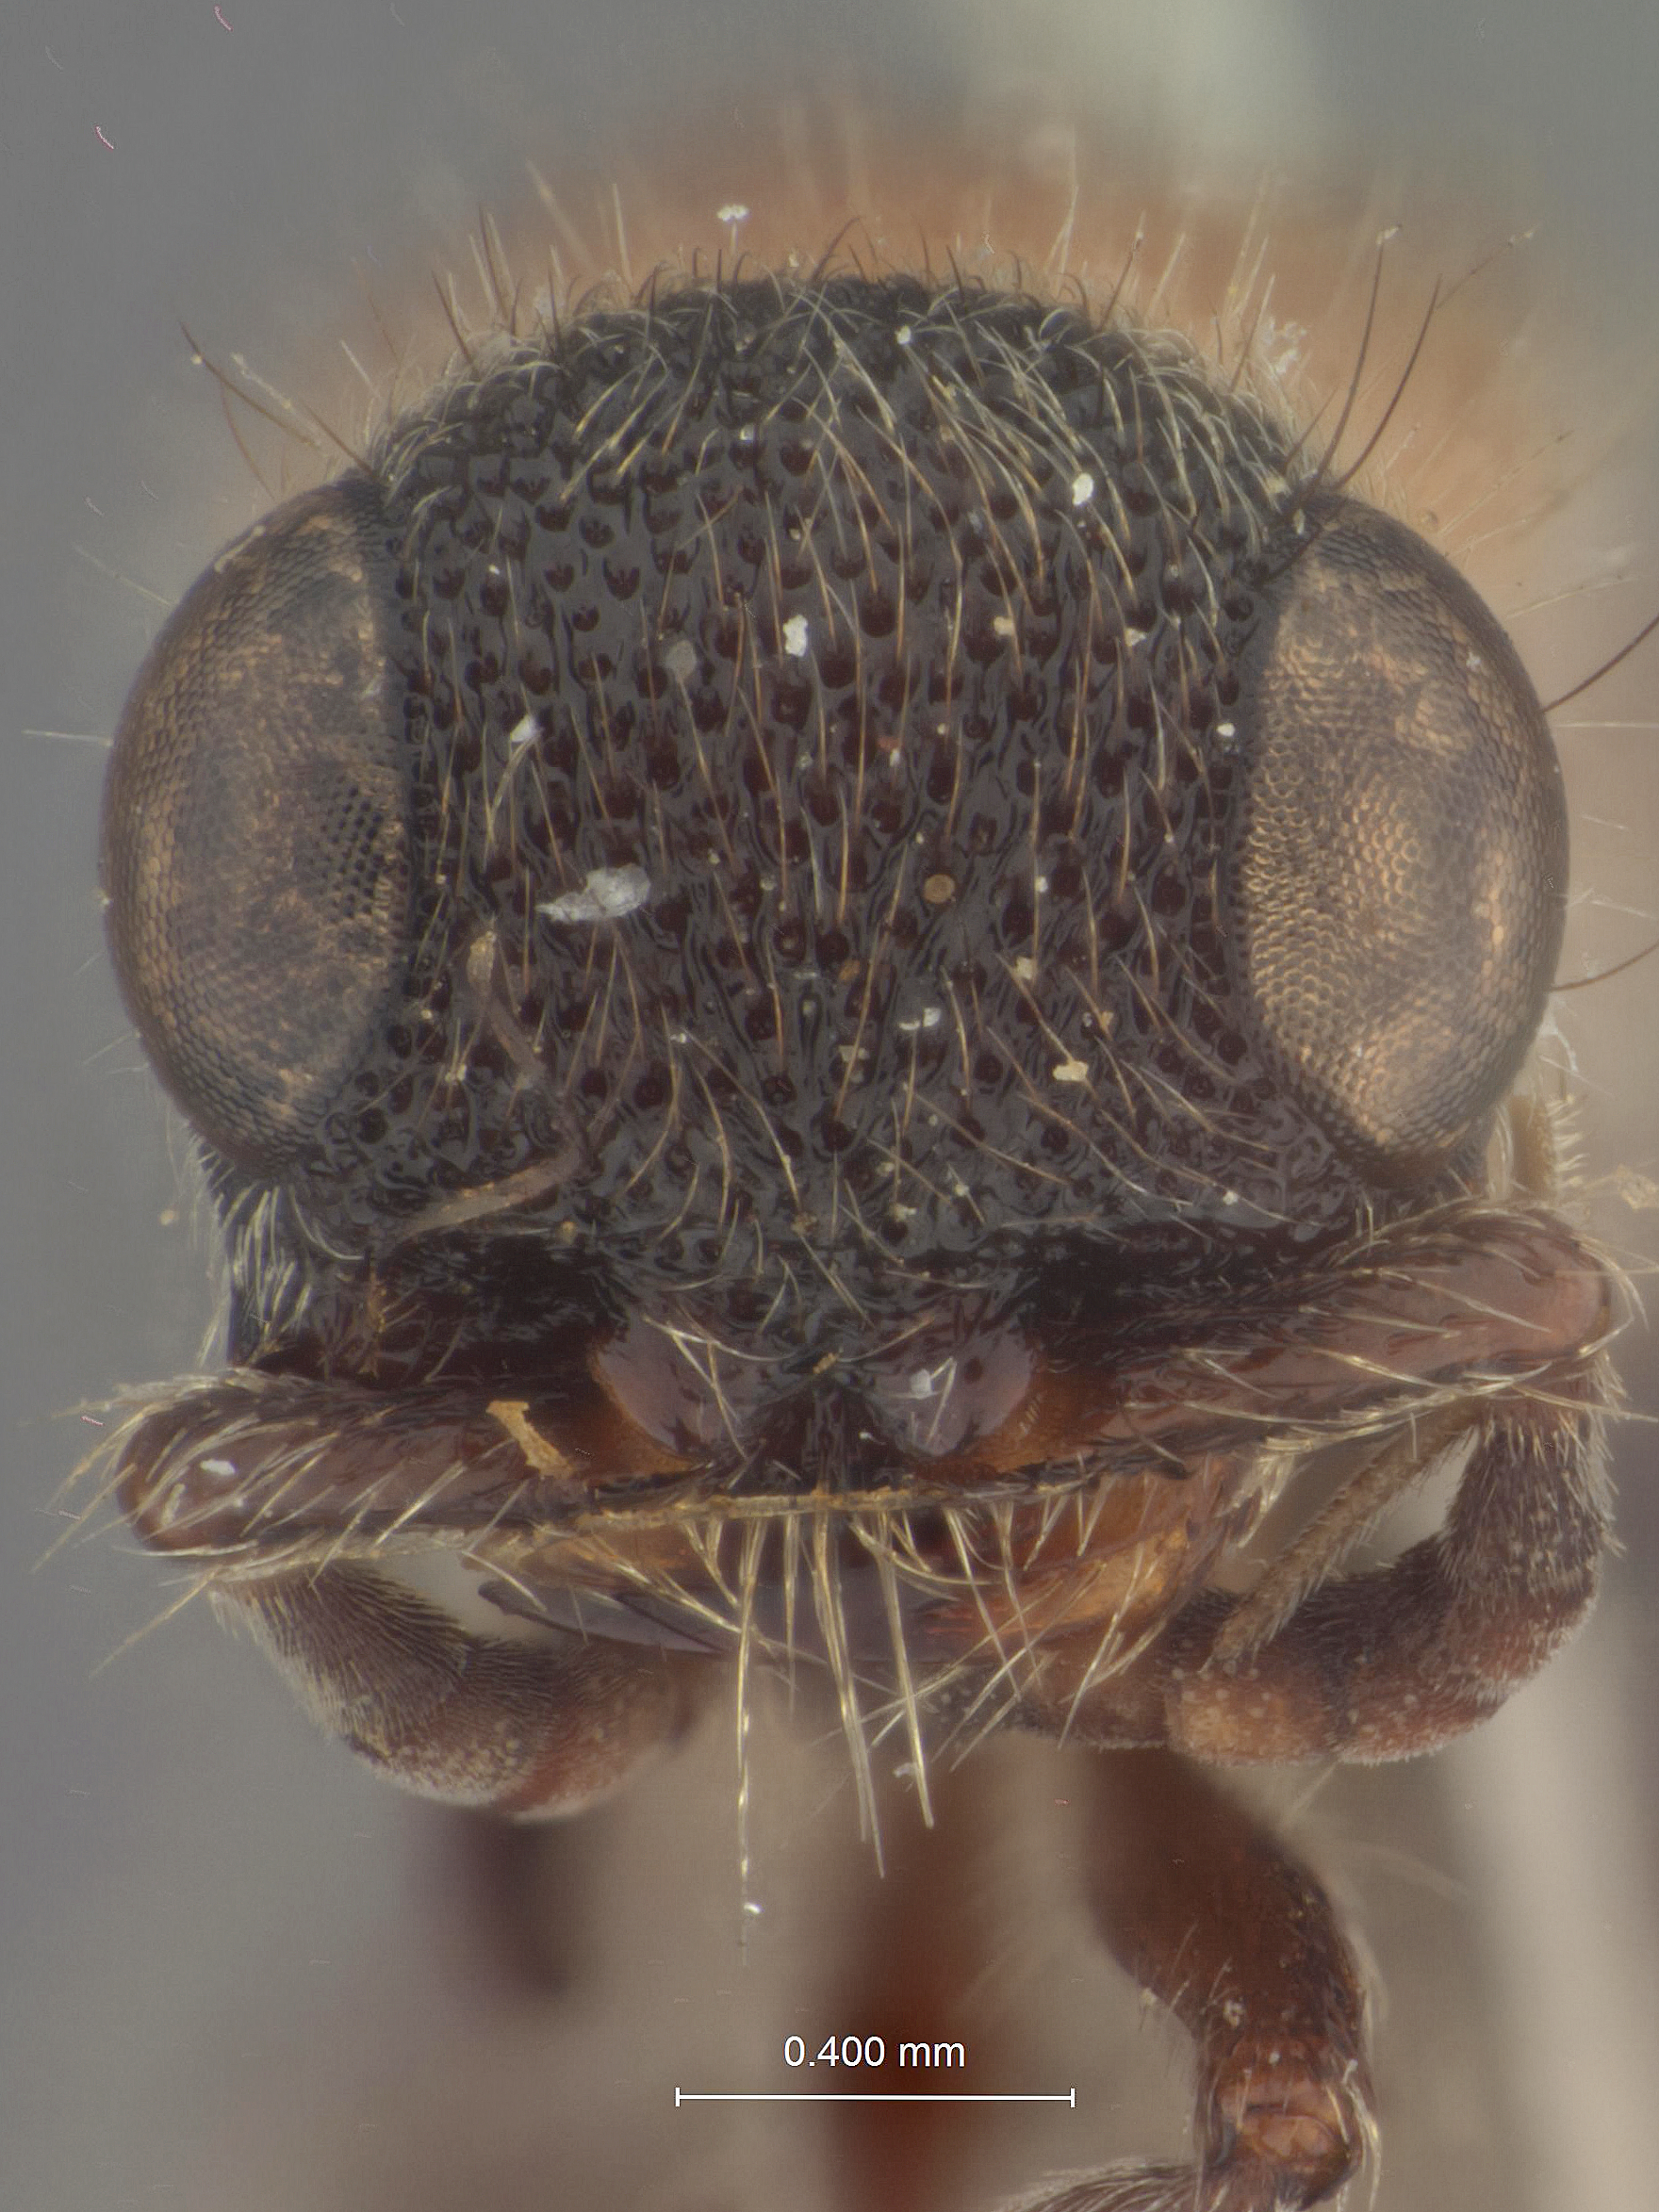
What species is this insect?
Smicromyrme annularis
